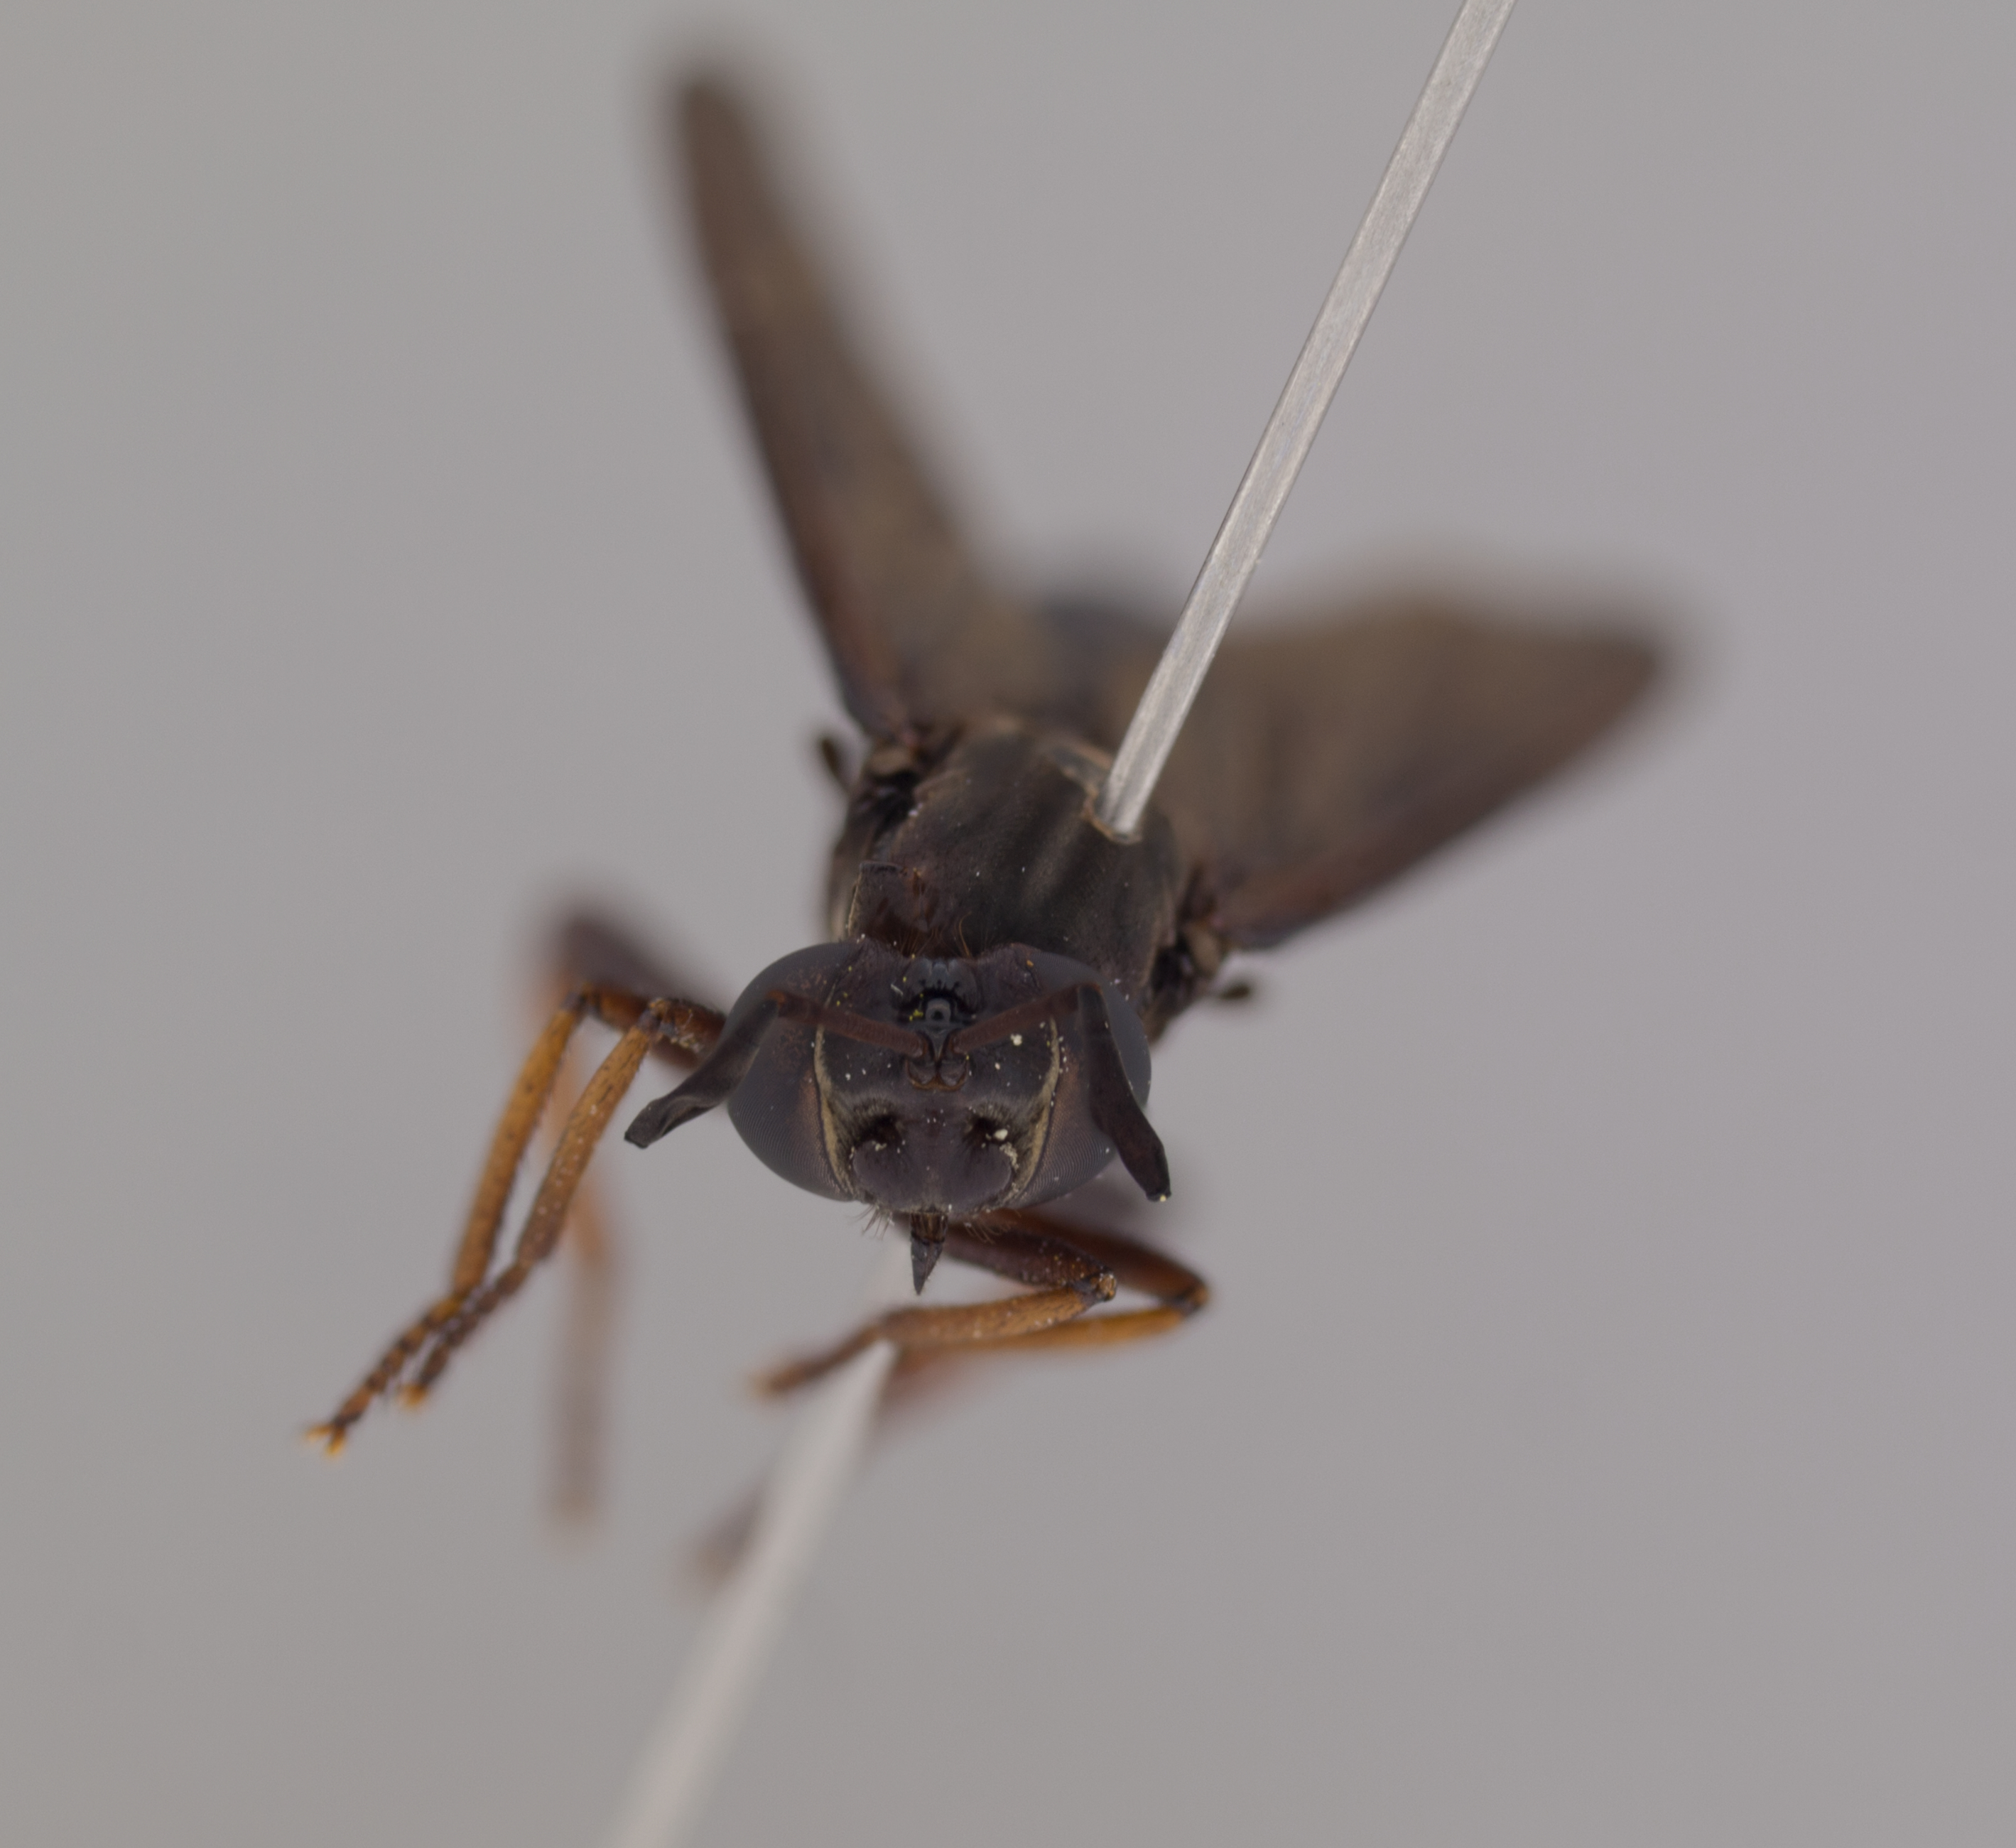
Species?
Phyllomydas quercus
